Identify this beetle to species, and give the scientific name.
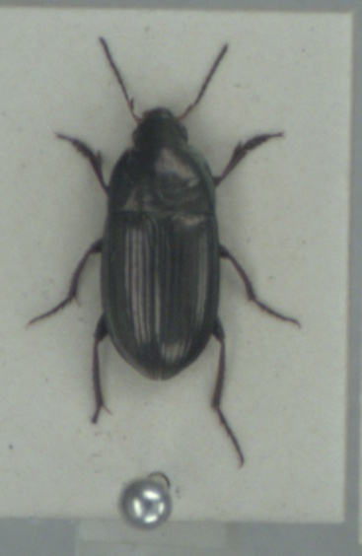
Amara aenea
